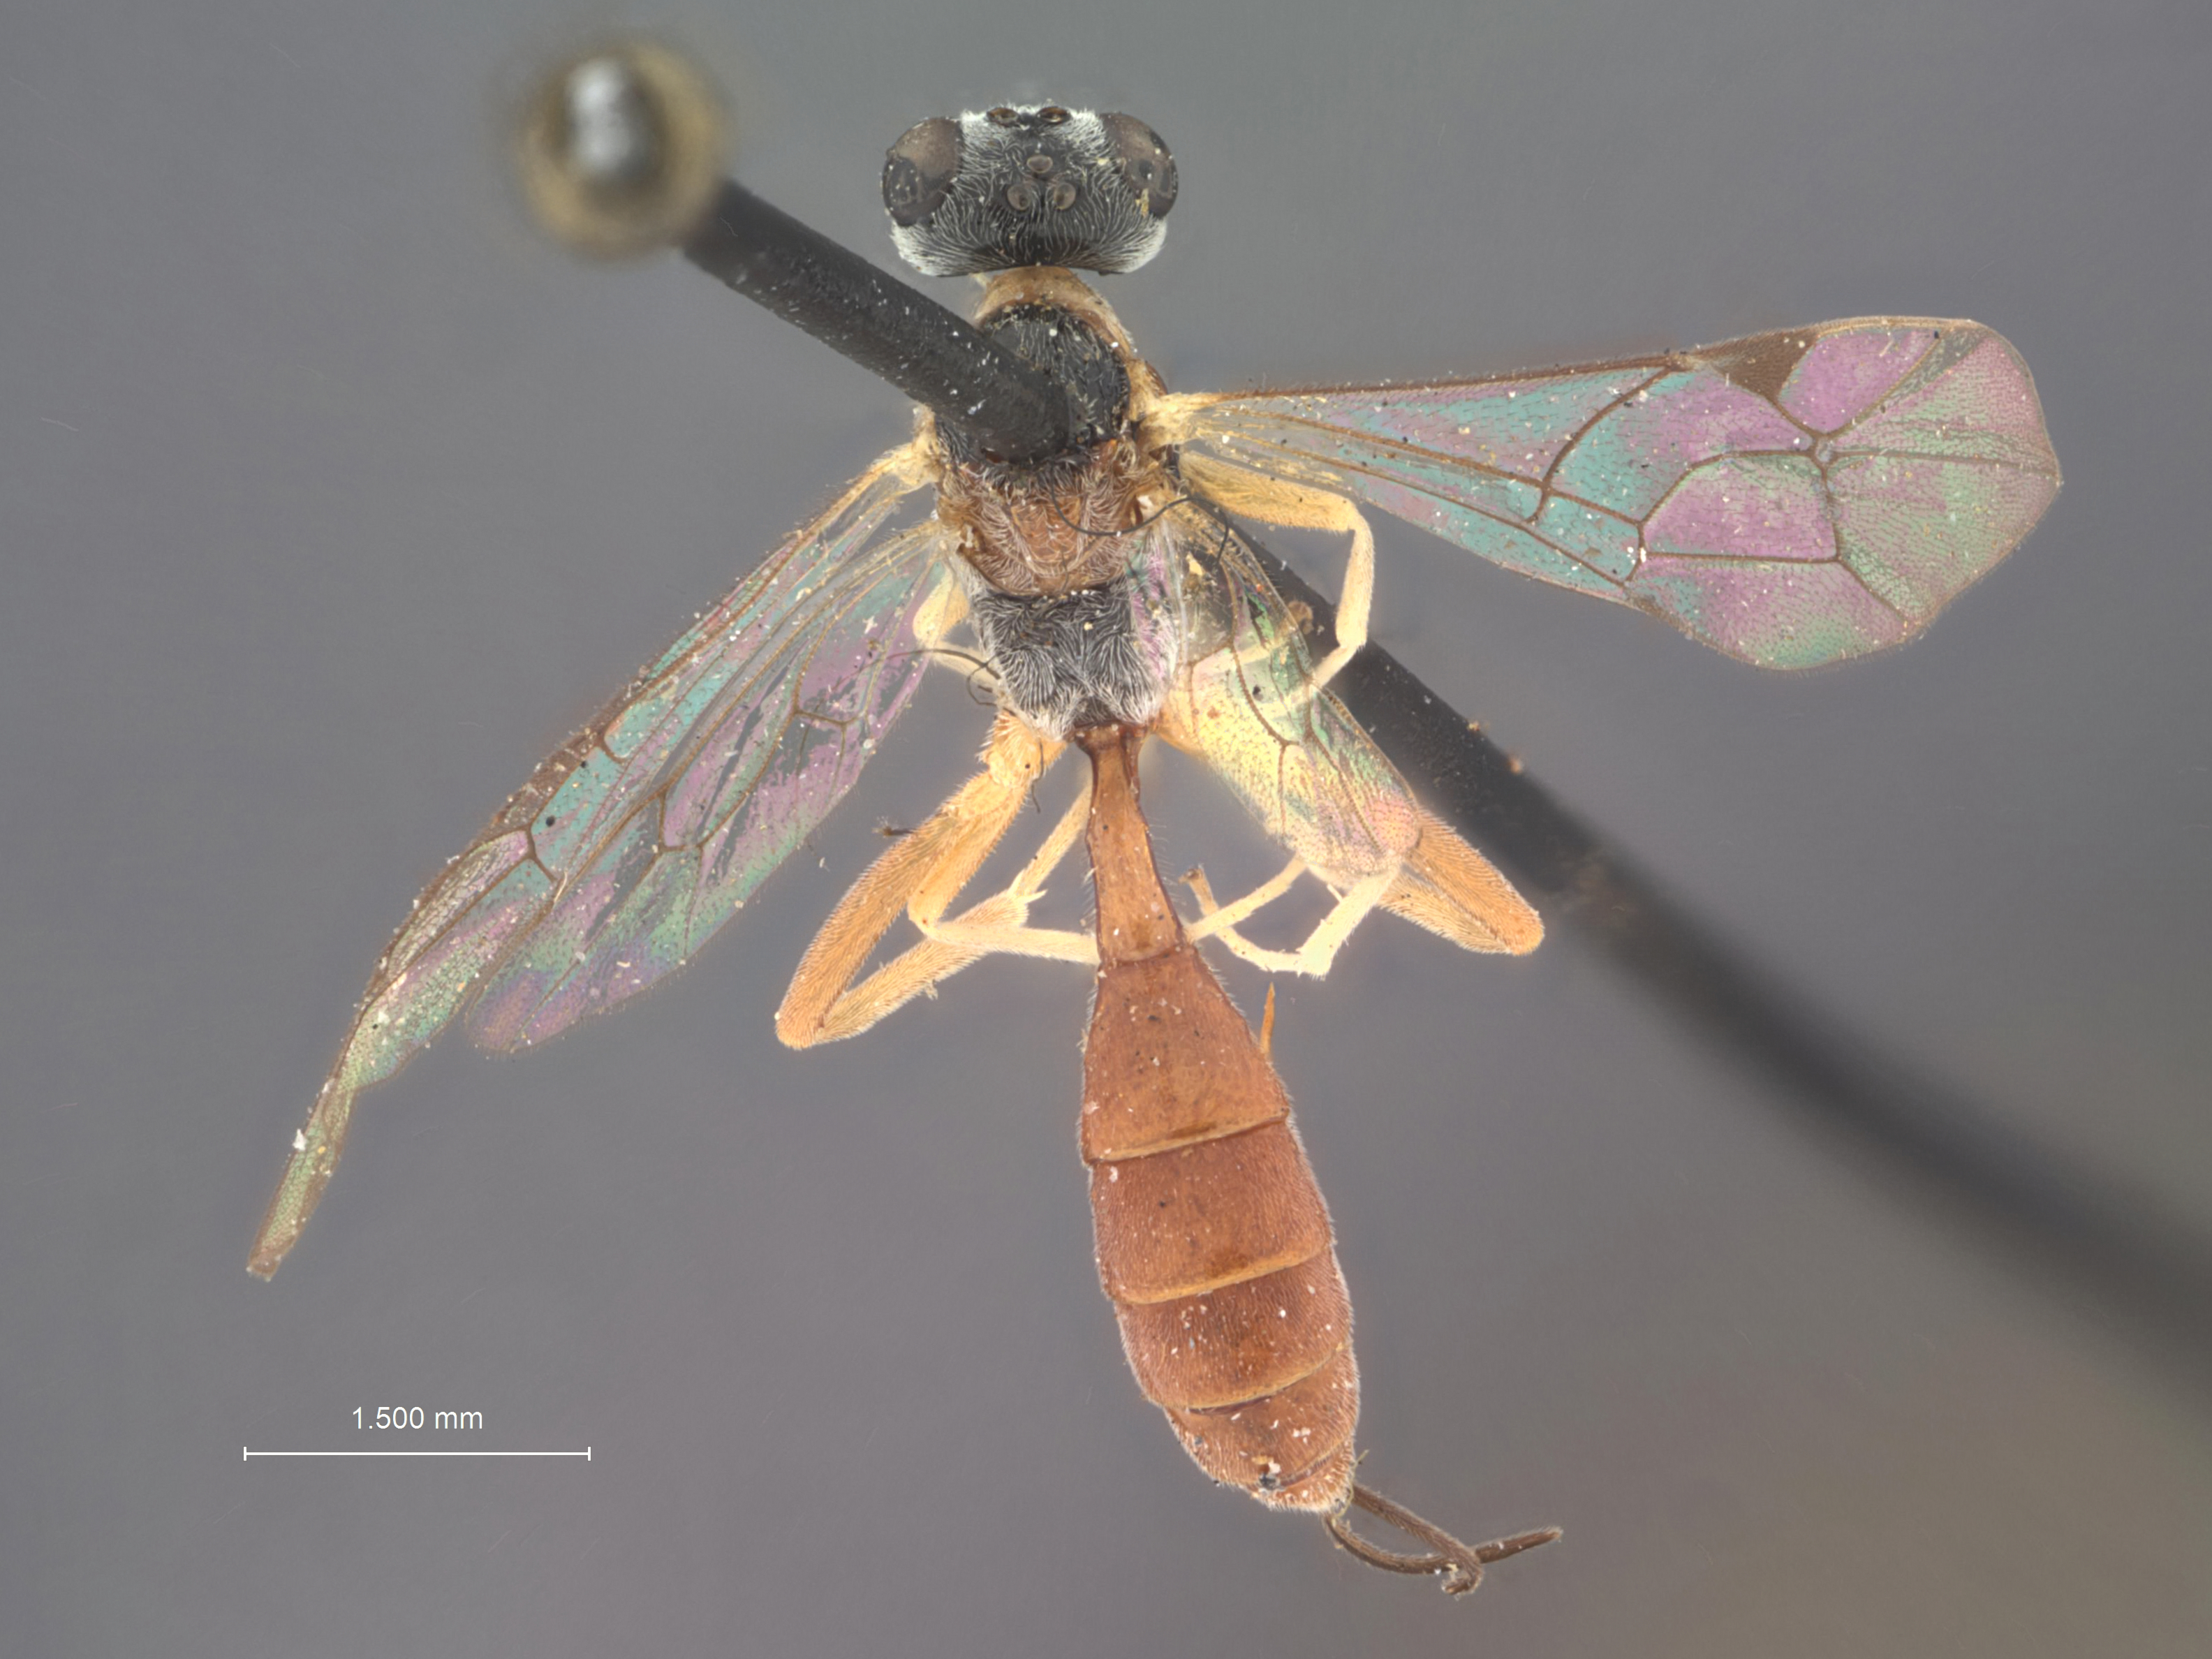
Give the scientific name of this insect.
Bathythrix meteori
